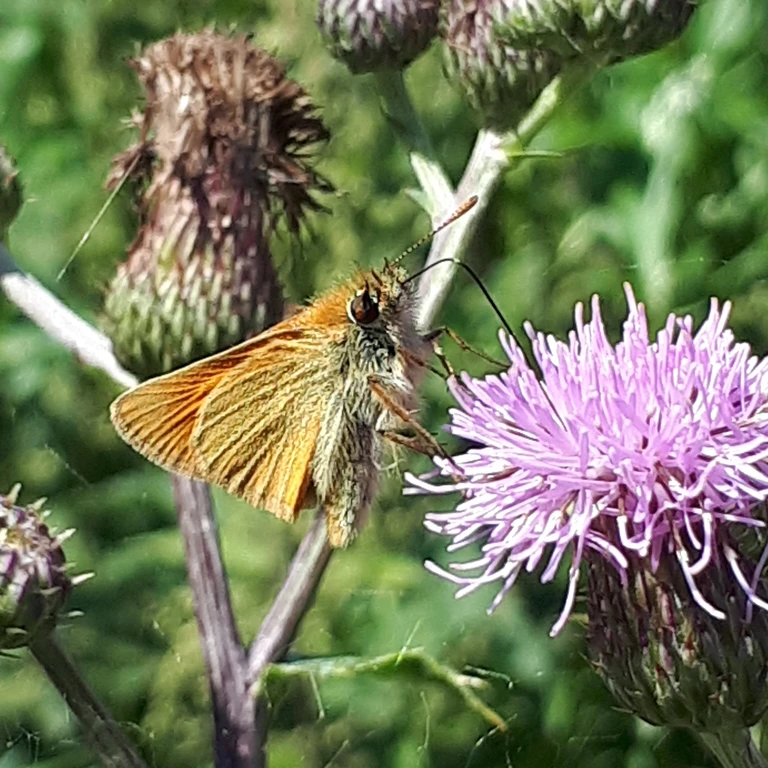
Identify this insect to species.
Thymelicus sylvestris
